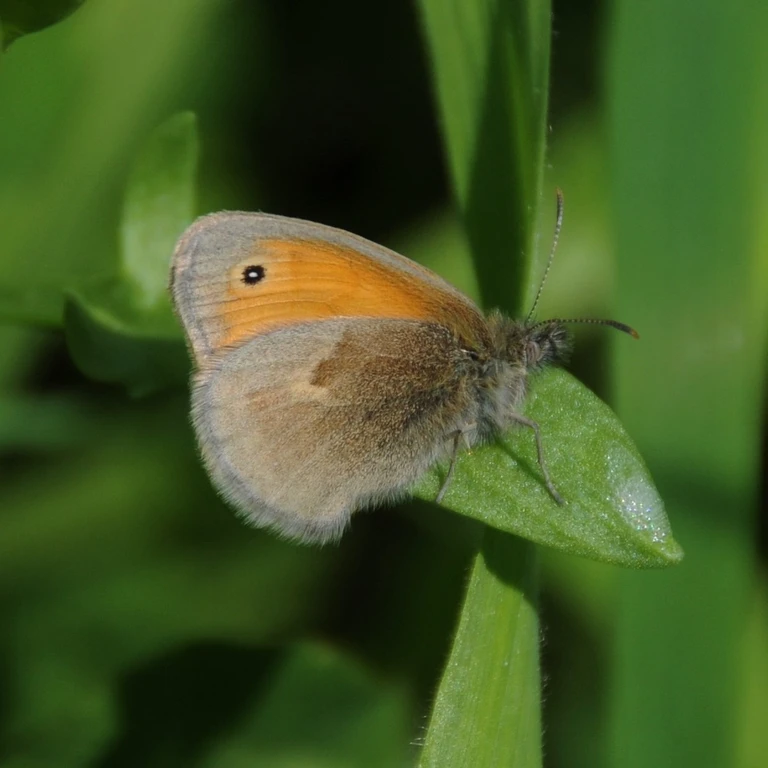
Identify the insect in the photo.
Coenonympha pamphilus
